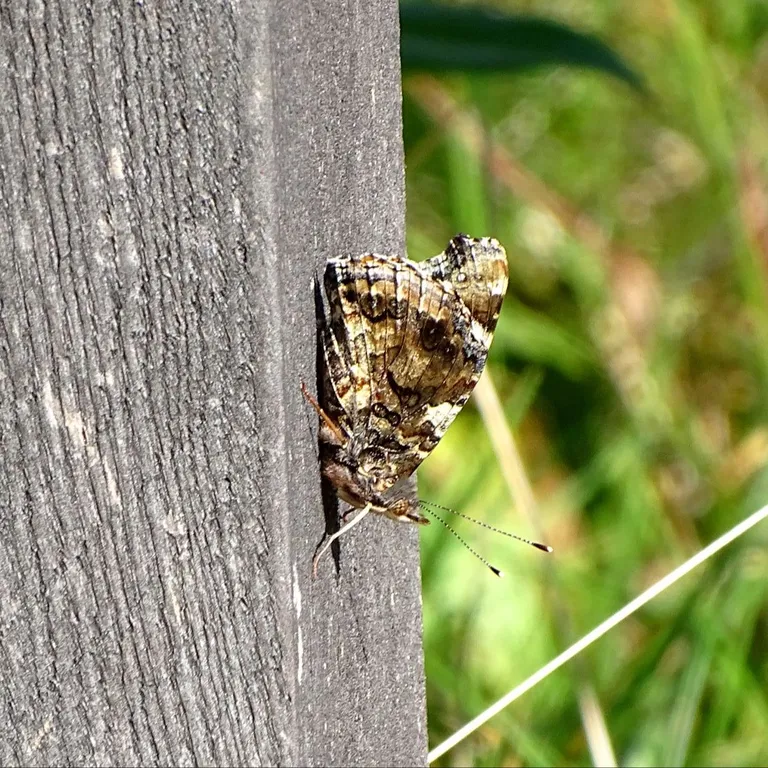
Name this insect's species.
Vanessa atalanta
